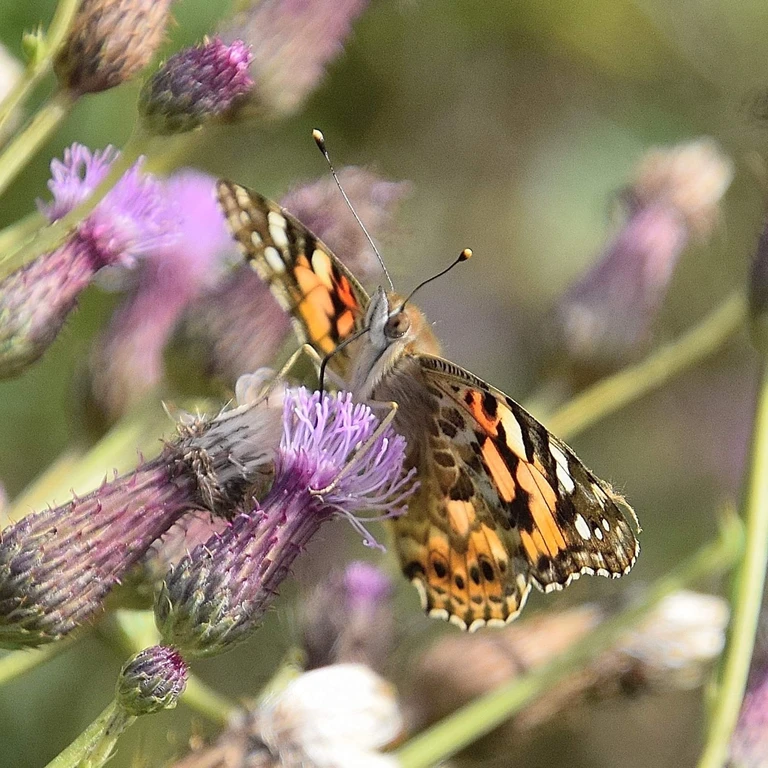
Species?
Vanessa cardui
